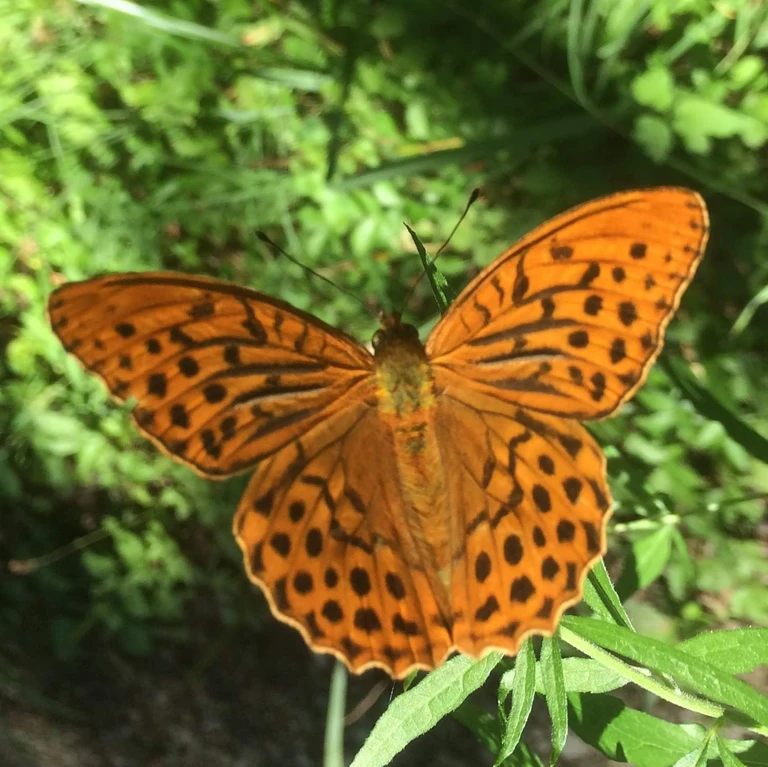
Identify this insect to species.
Argynnis paphia
